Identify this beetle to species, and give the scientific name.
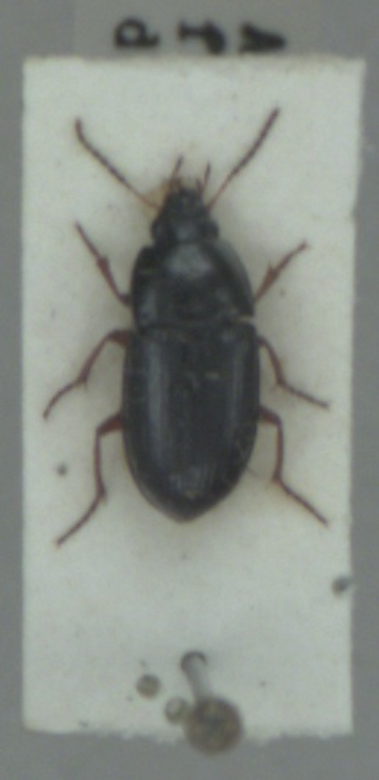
Amara familiaris
